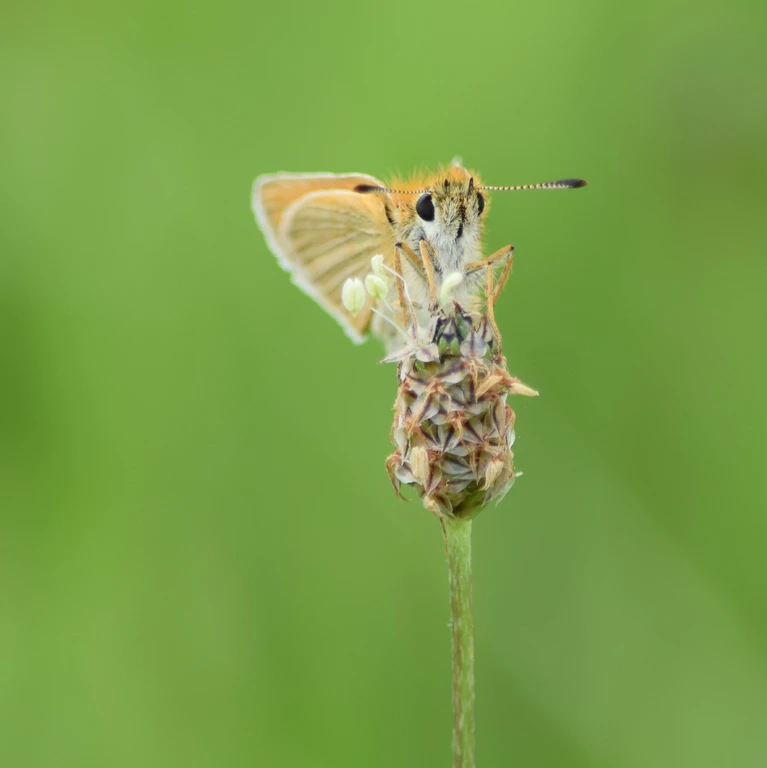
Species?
Thymelicus lineola
